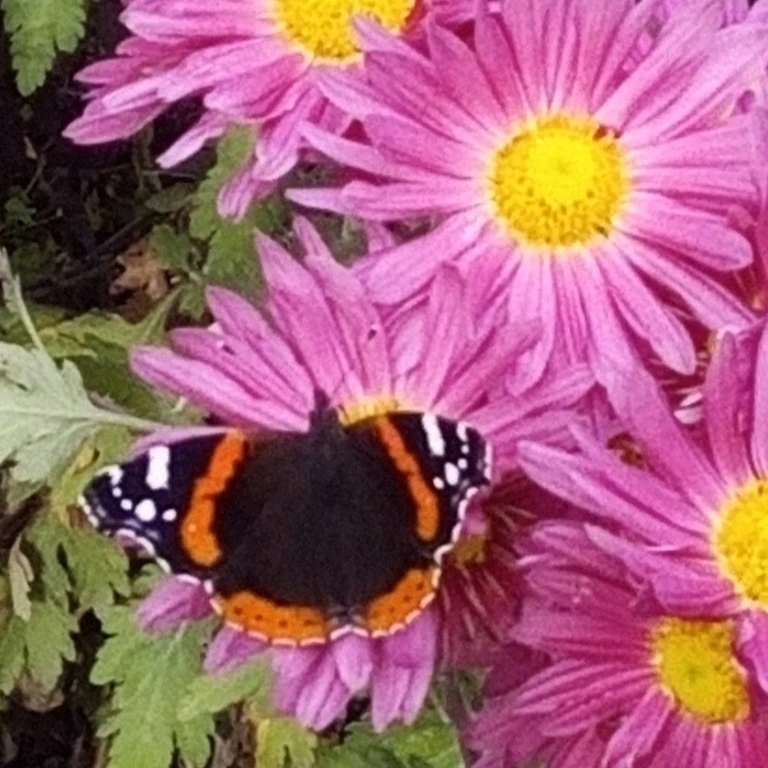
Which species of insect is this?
Vanessa atalanta
